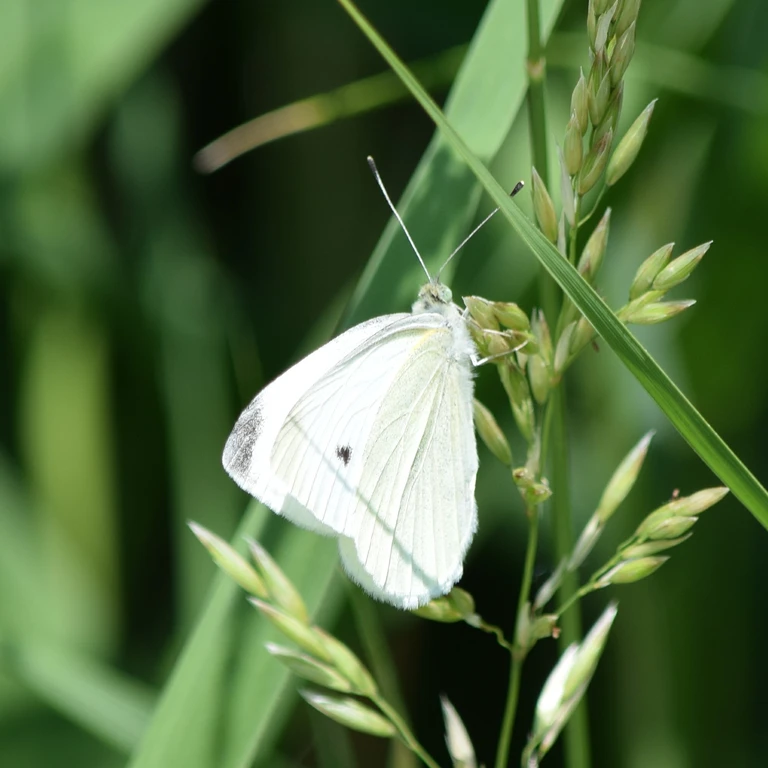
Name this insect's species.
Pieris rapae
